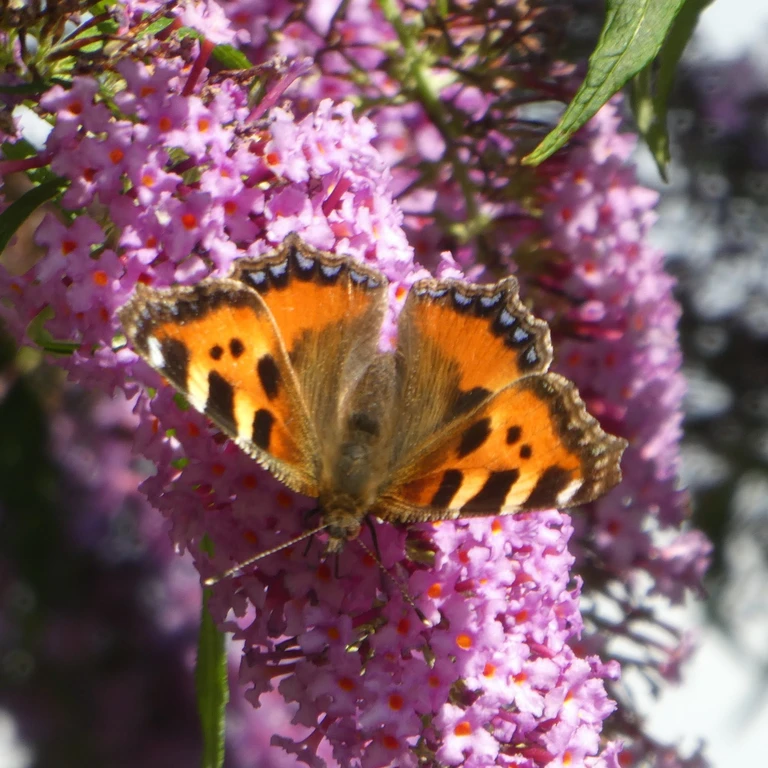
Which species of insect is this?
Aglais urticae
